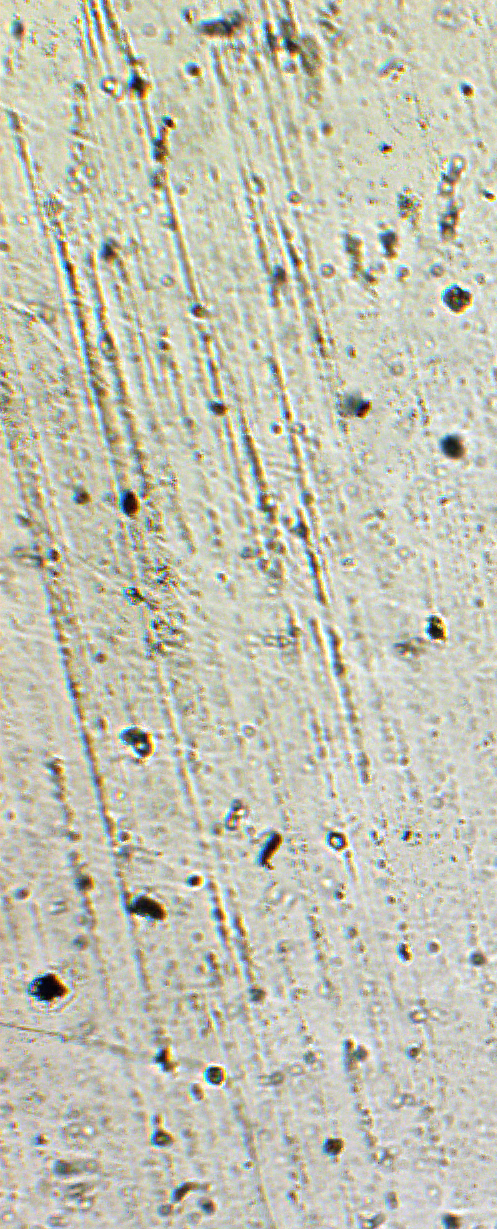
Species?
Elasmus valparaianus
